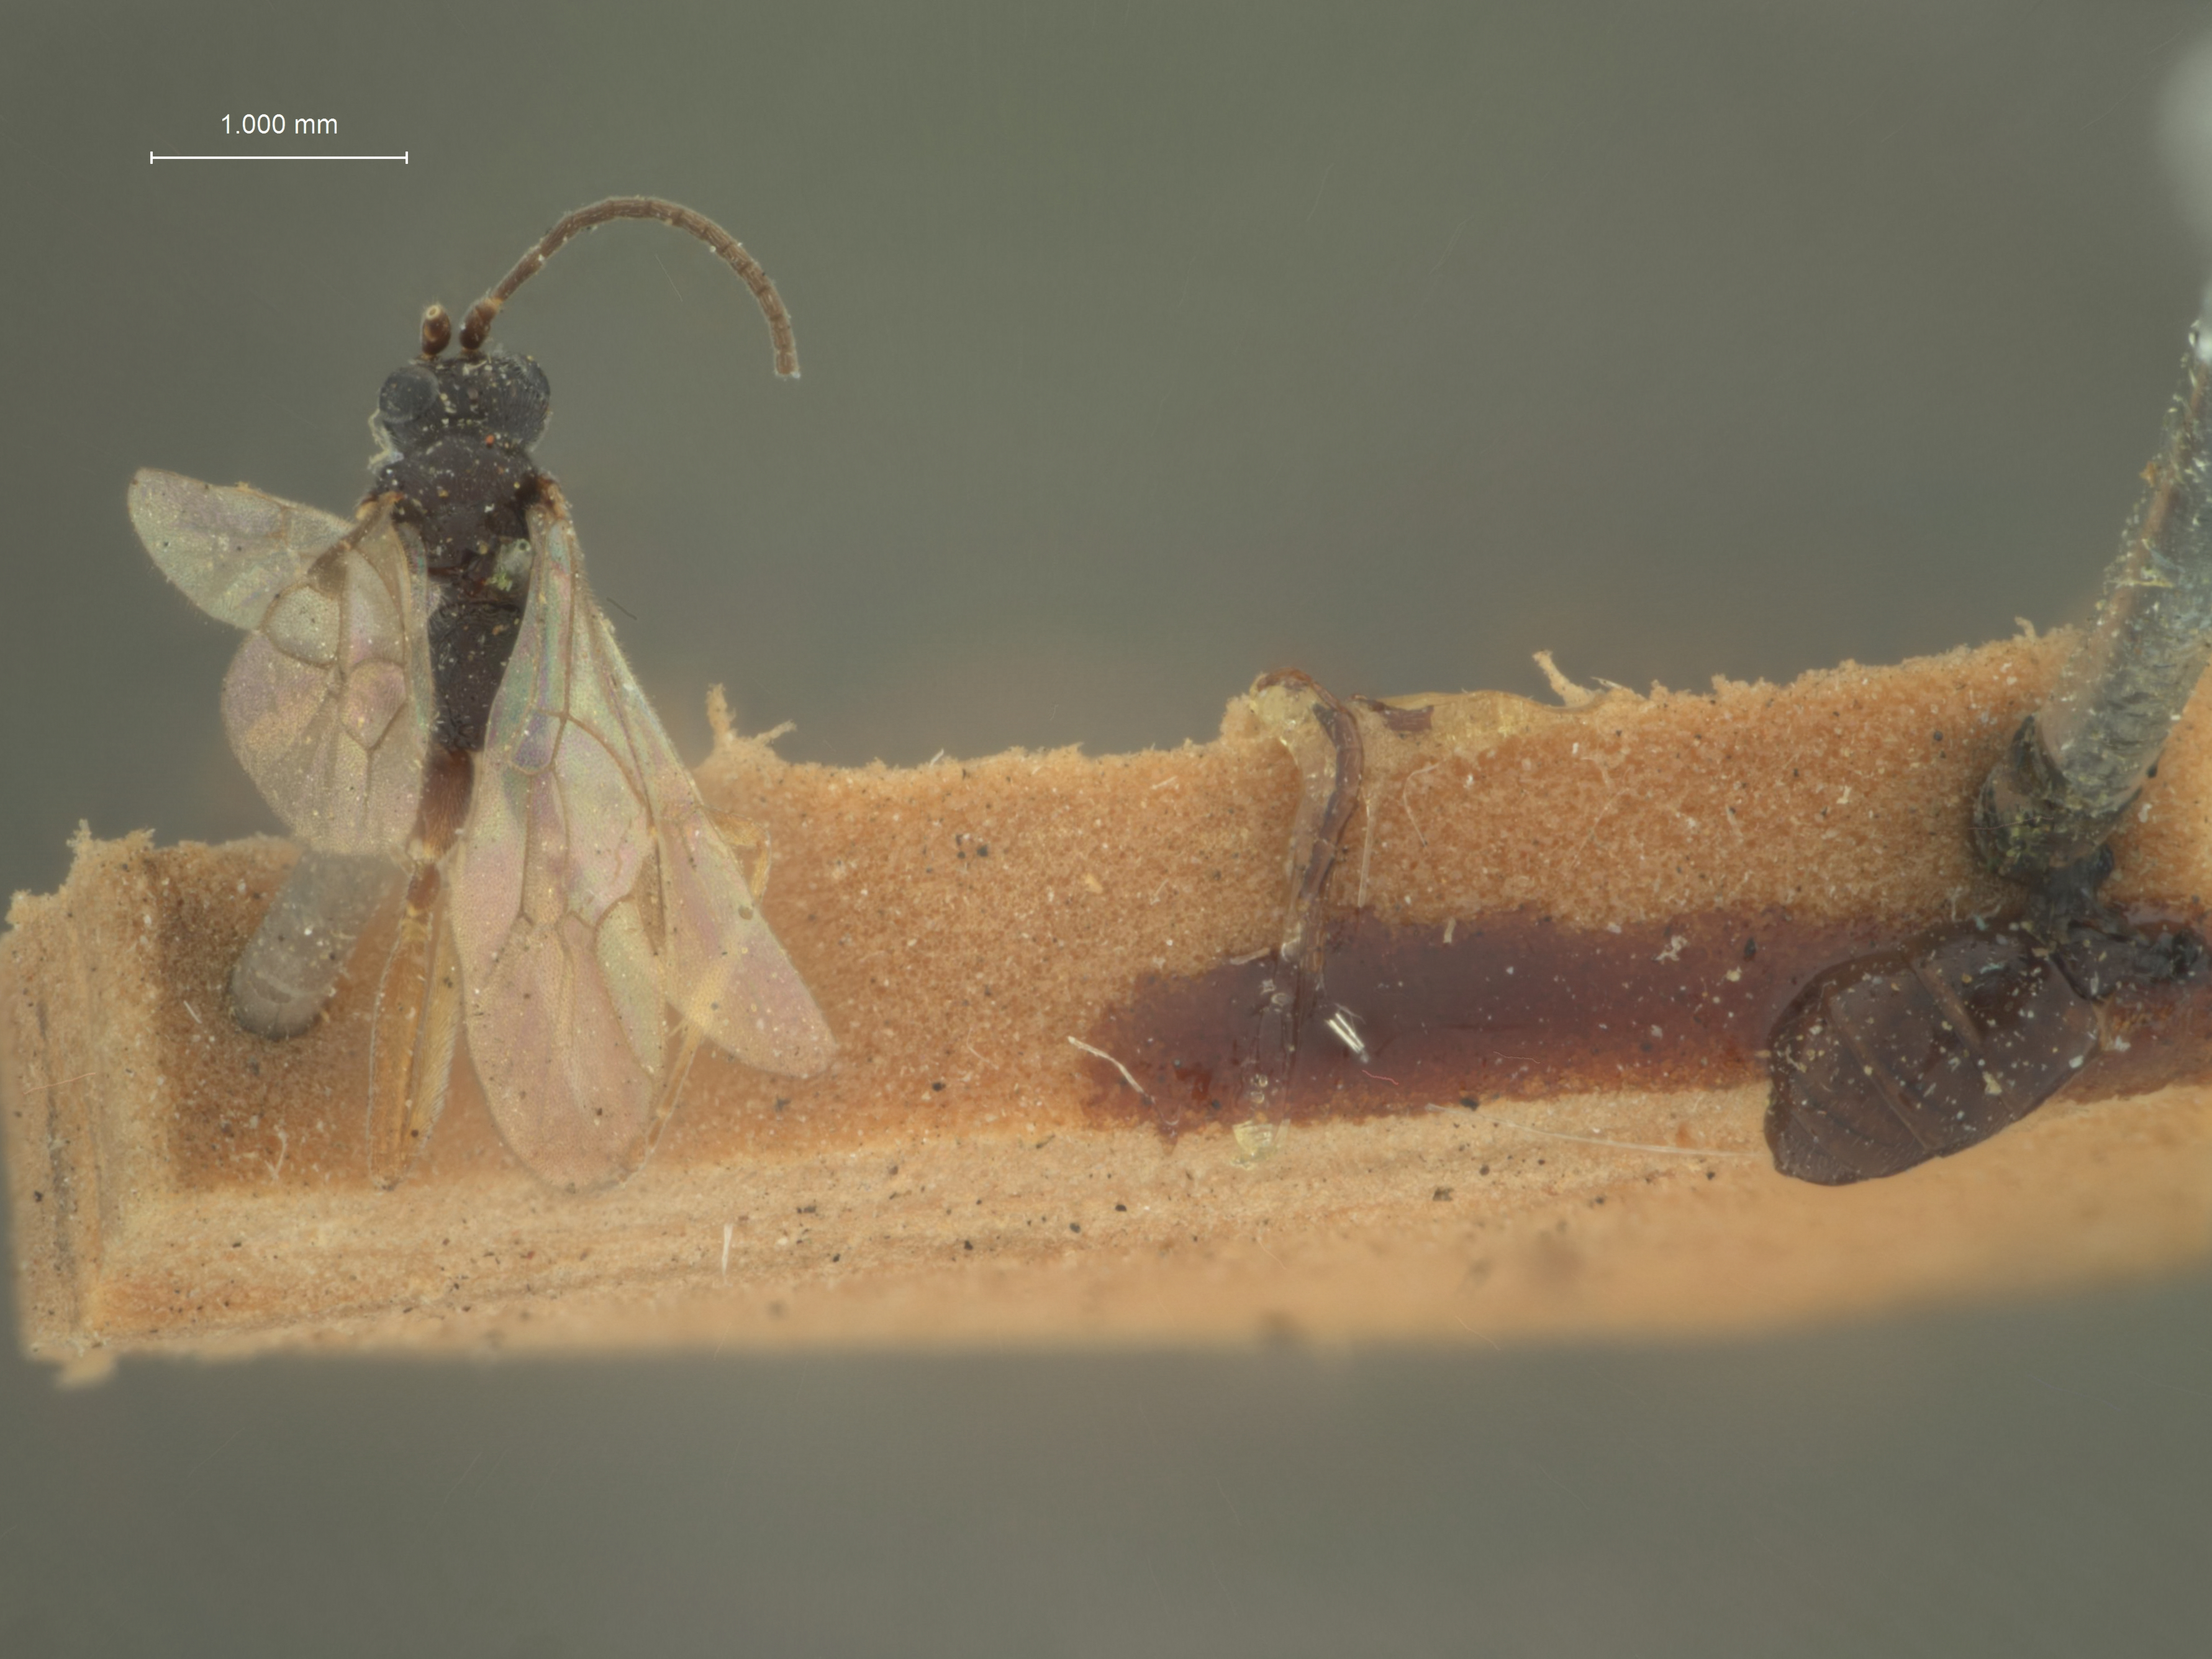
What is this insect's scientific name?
Aclastus rufipes
